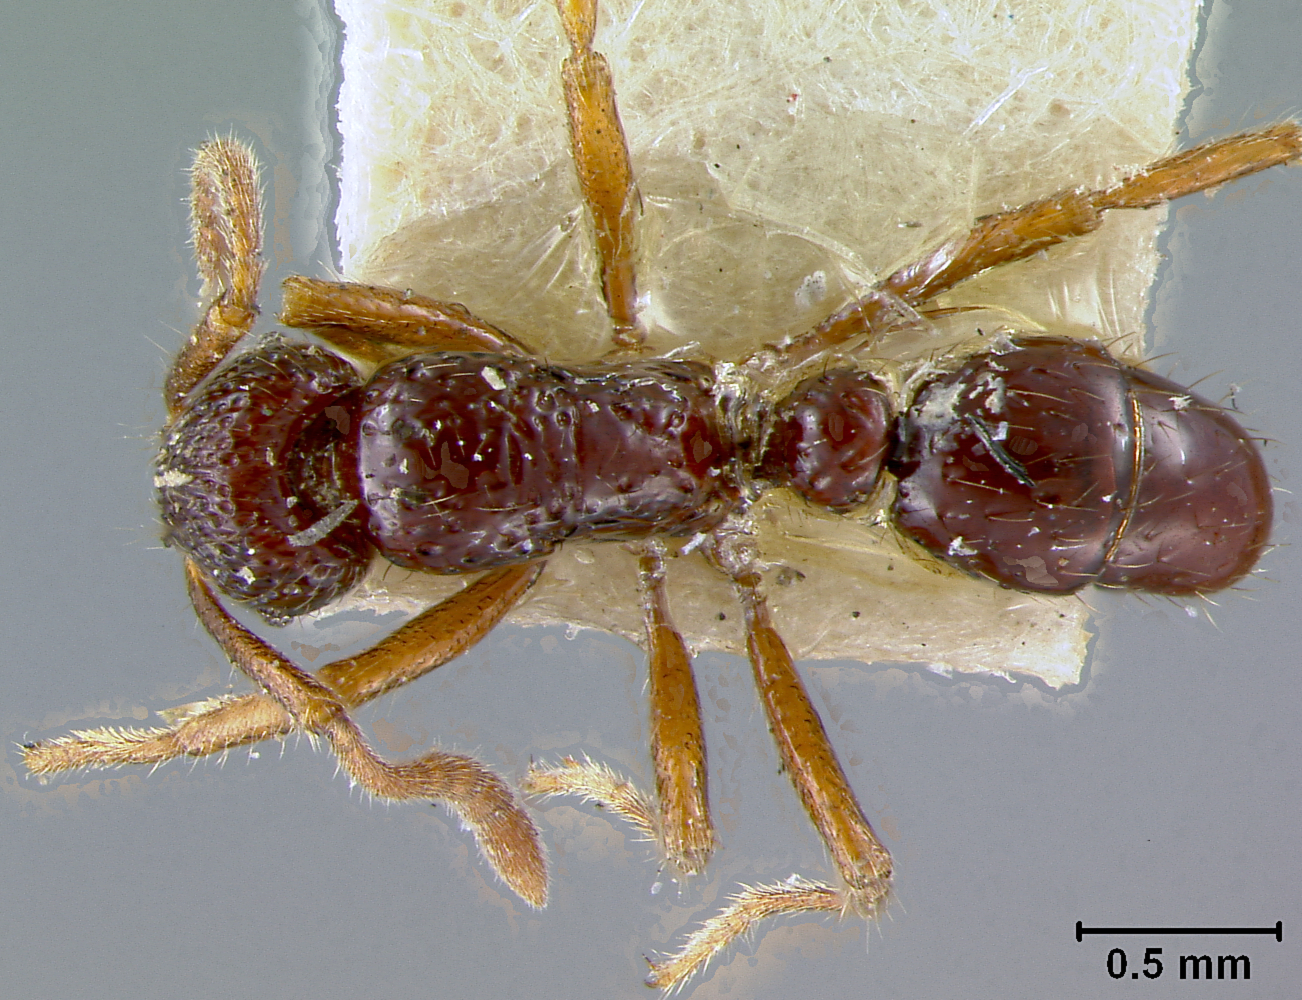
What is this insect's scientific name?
Wheeleripone crenaticeps
